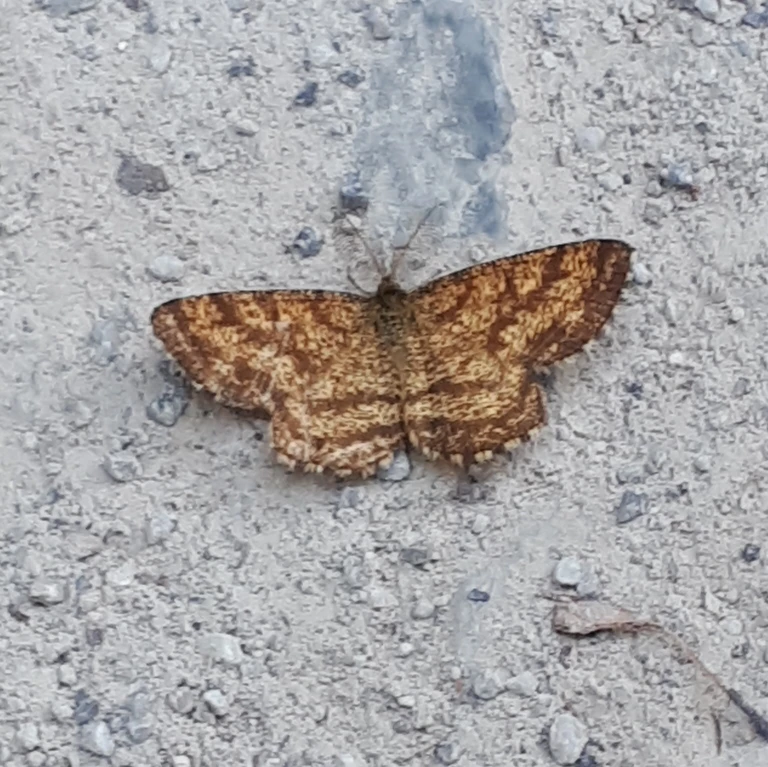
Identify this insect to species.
Ematurga atomaria
